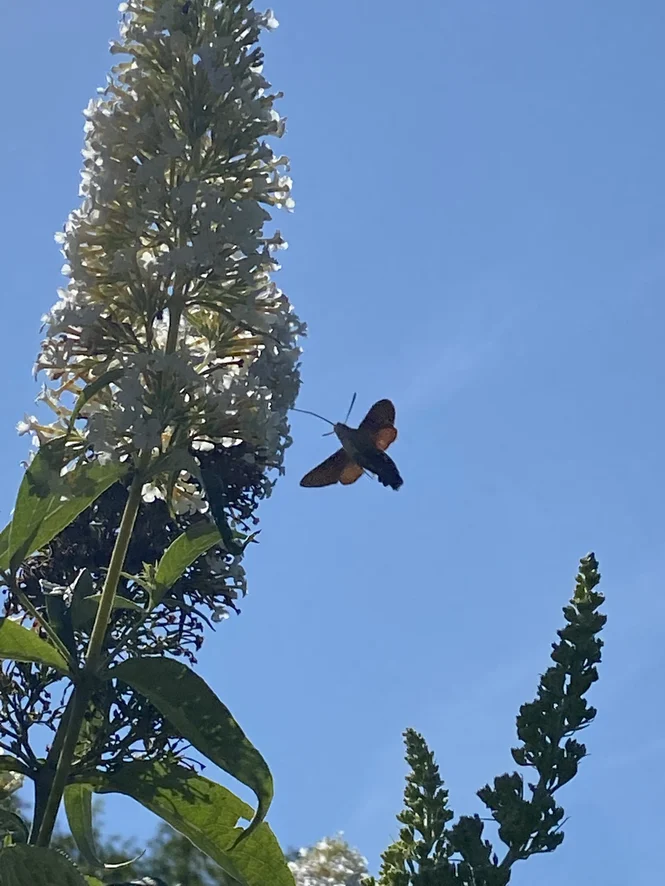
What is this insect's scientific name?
Macroglossum stellatarum
